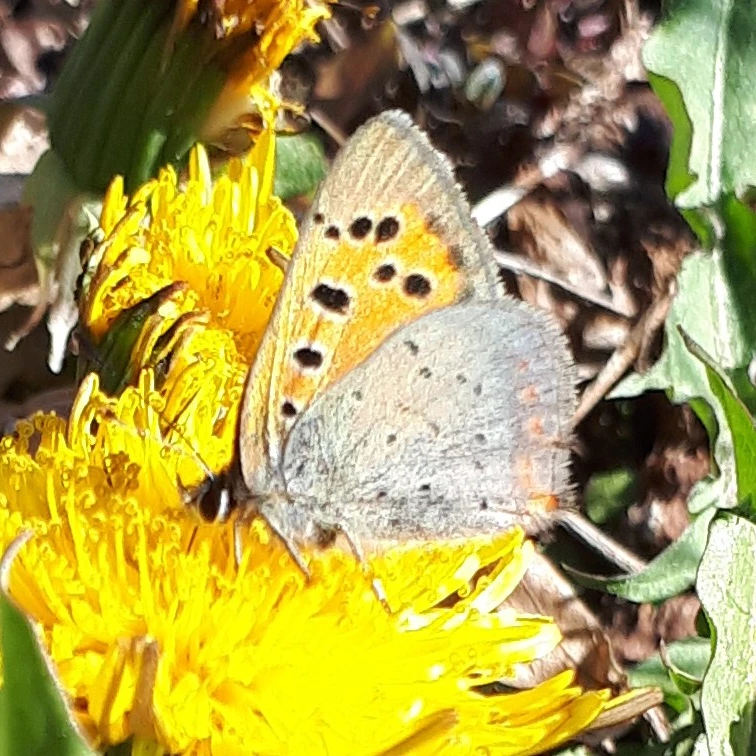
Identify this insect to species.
Lycaena phlaeas
